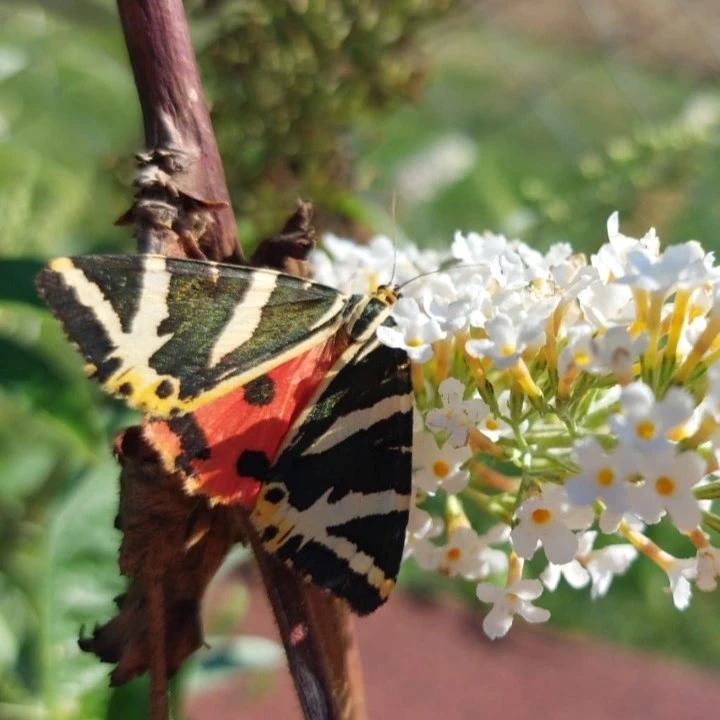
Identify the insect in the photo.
Euplagia quadripunctaria
